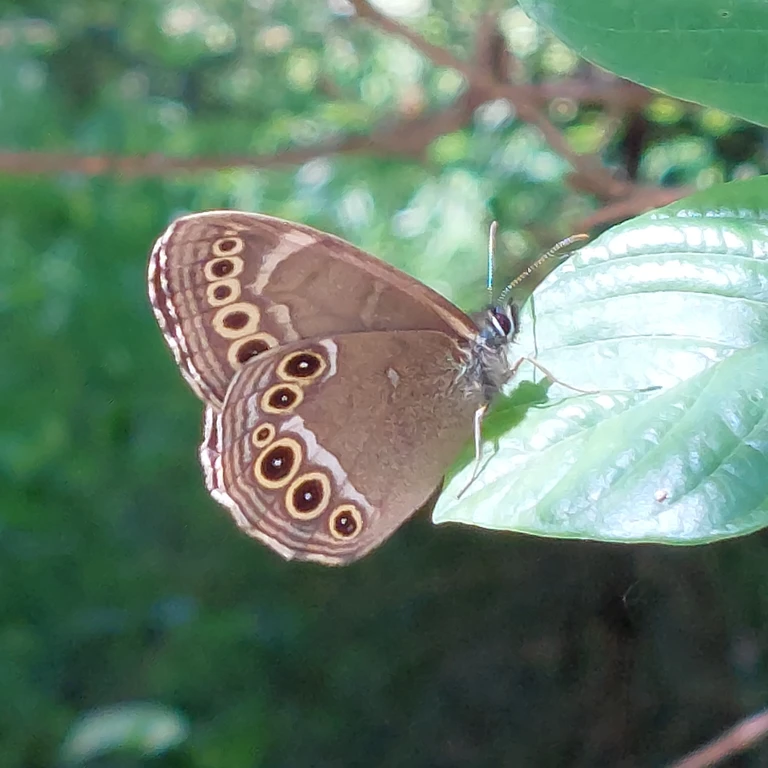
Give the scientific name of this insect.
Lopinga achine (also Pararge achine)
